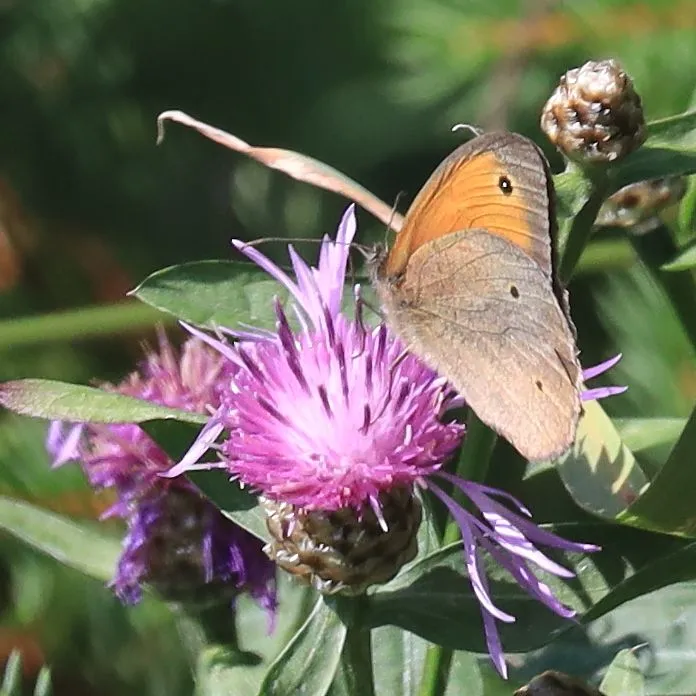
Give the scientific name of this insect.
Maniola jurtina
